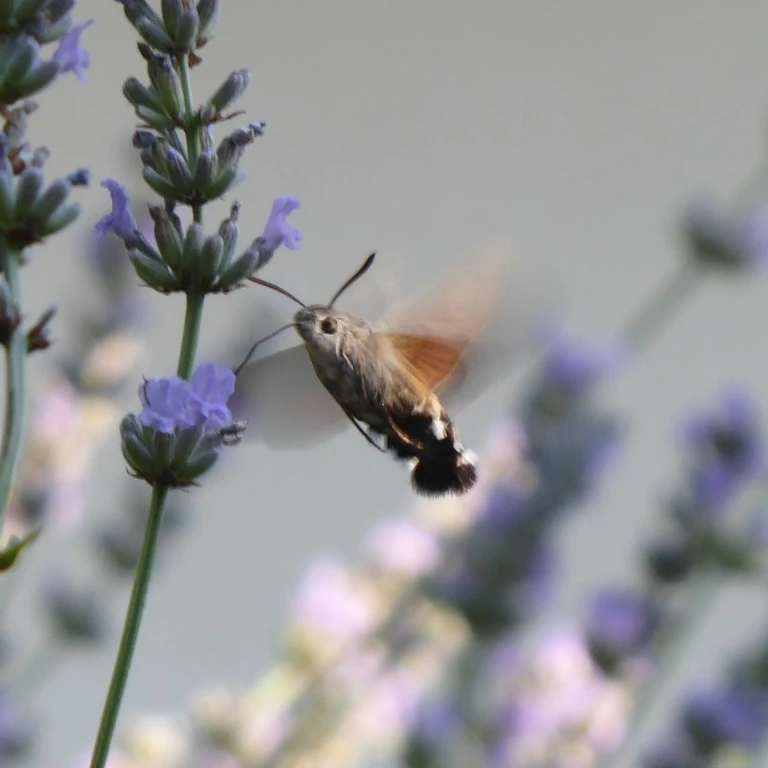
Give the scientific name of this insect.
Macroglossum stellatarum
